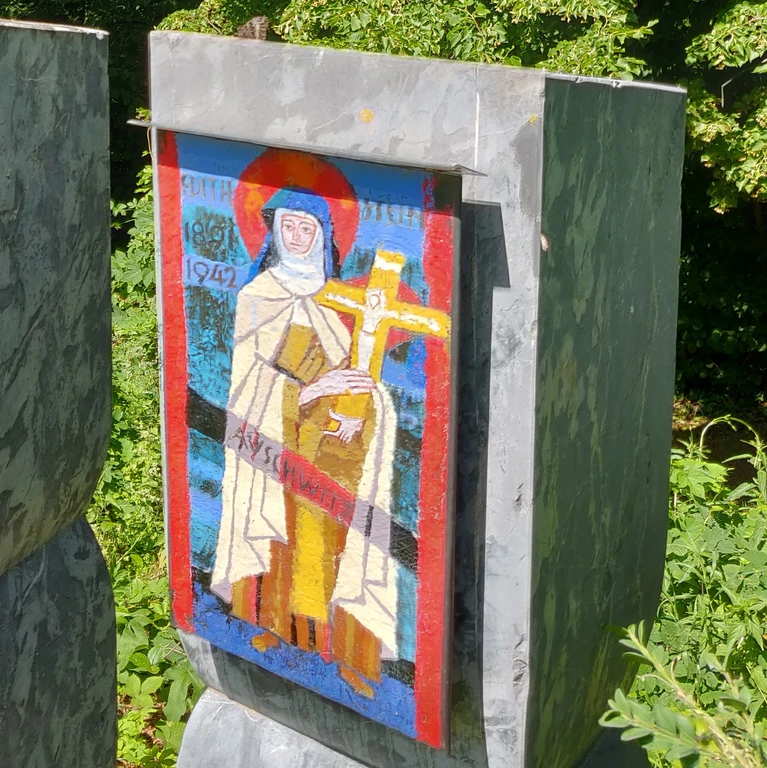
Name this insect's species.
Brintesia circe
